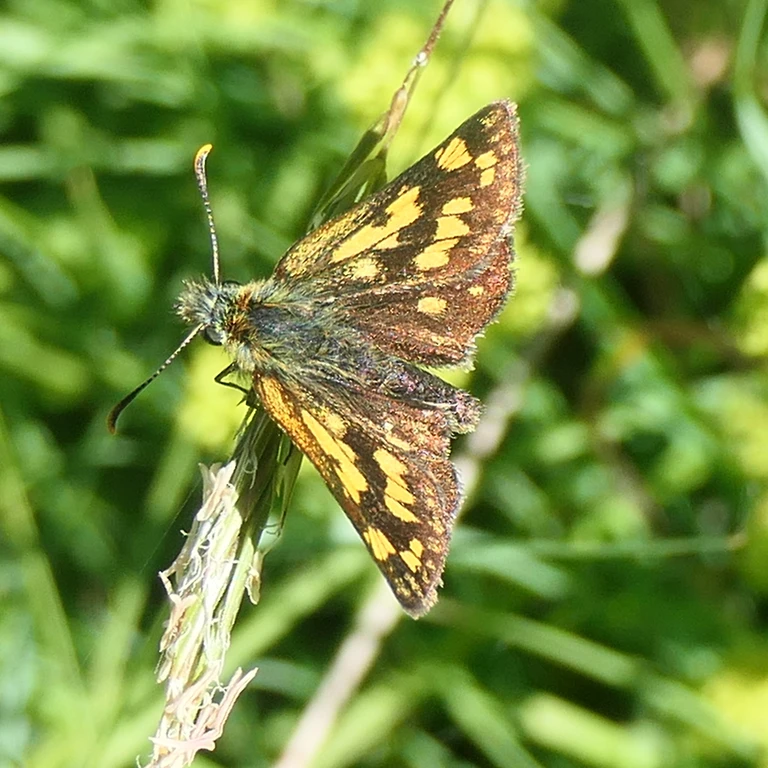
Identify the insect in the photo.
Carterocephalus palaemon
